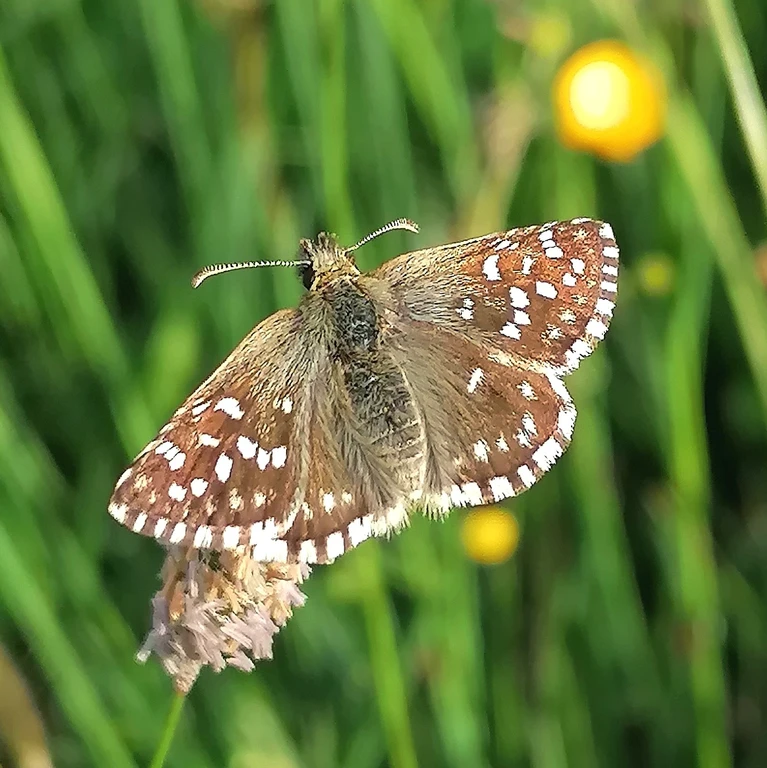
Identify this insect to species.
Pyrgus malvae
